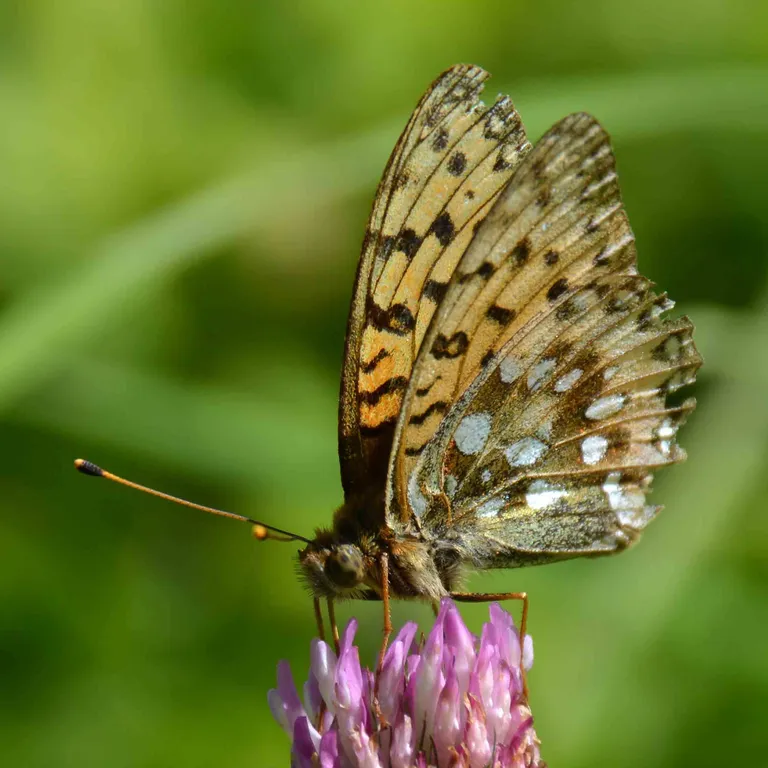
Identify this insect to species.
Speyeria aglaja
